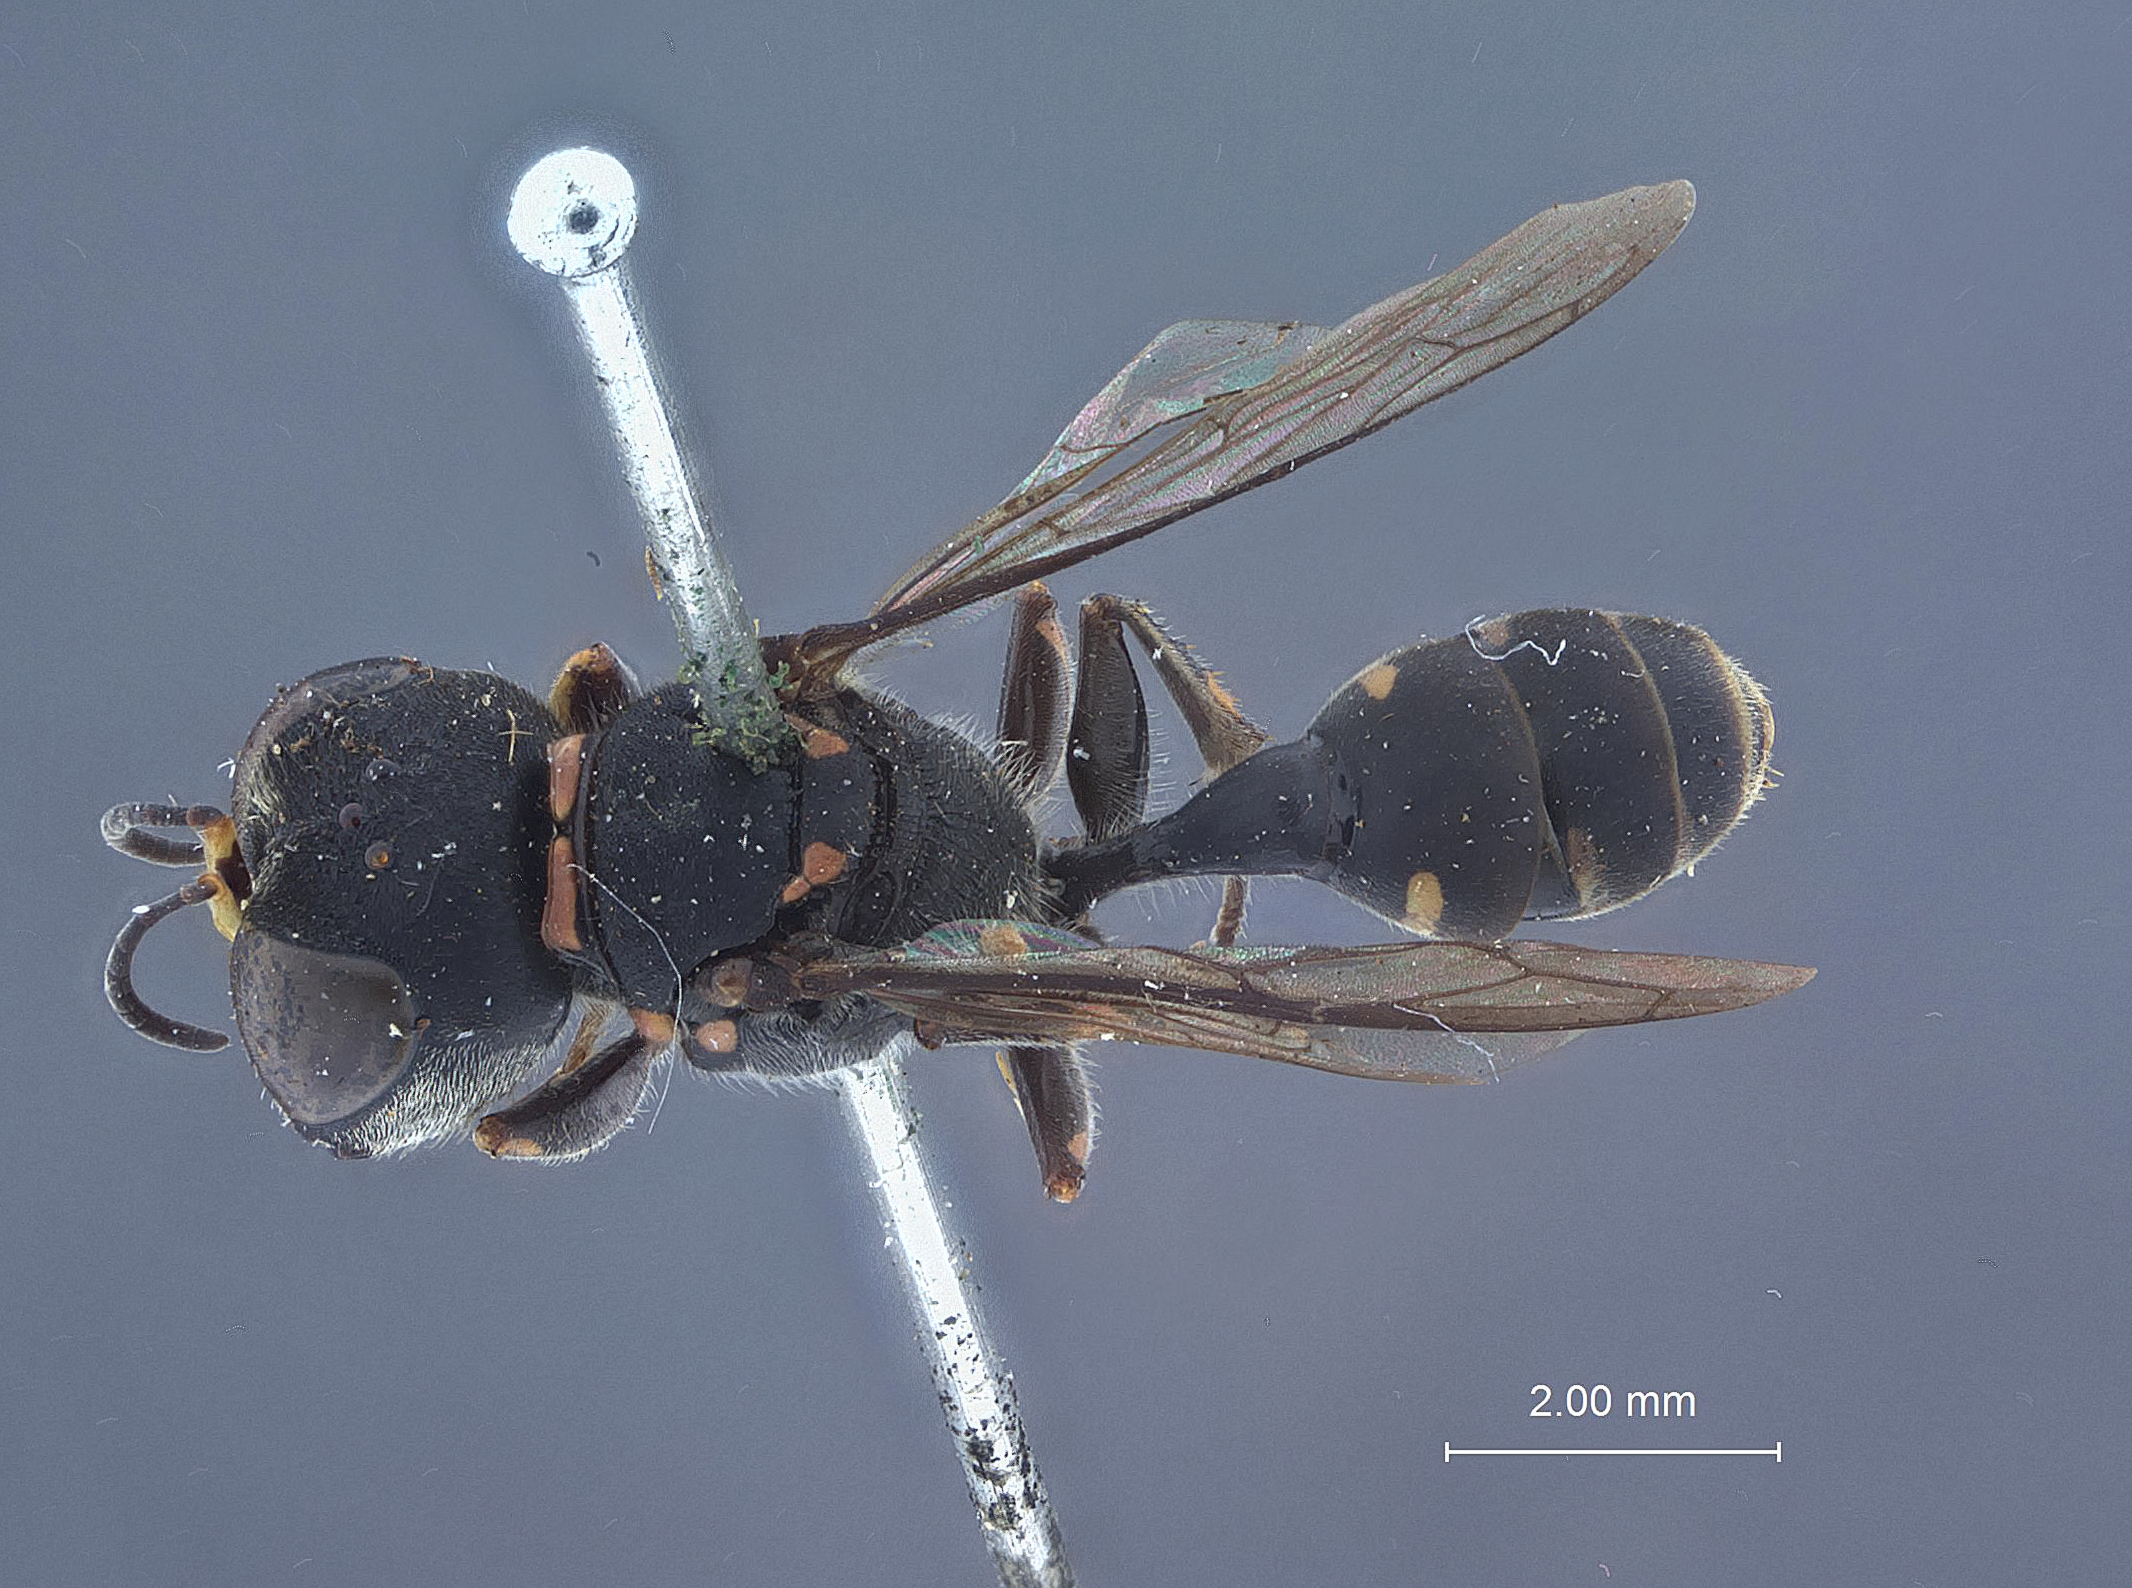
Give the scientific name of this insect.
Dasyproctus sandakanus
